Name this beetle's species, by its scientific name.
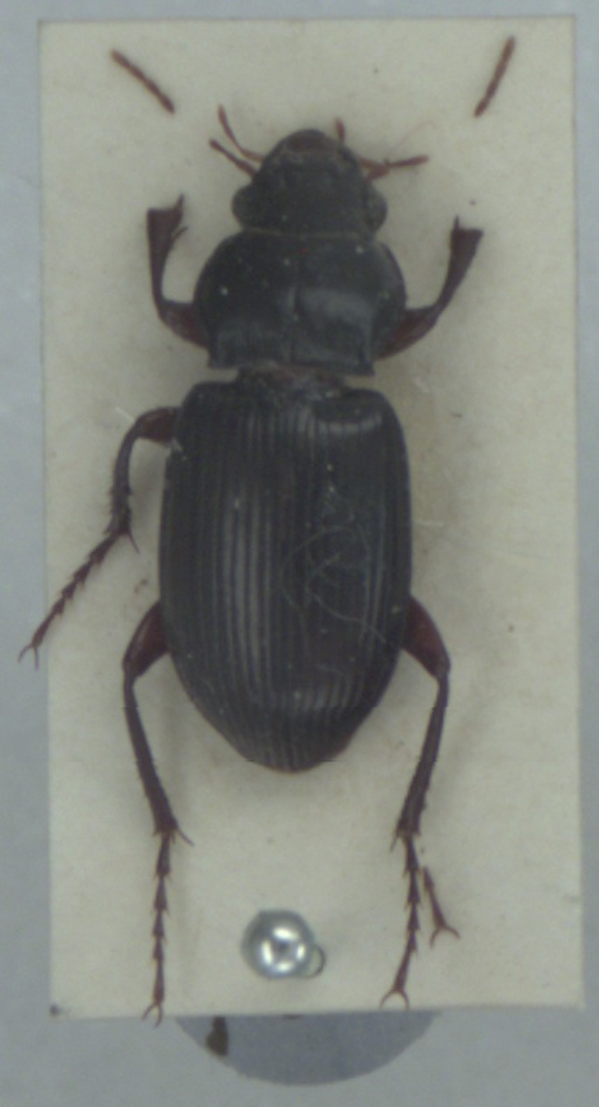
Amara aulica
